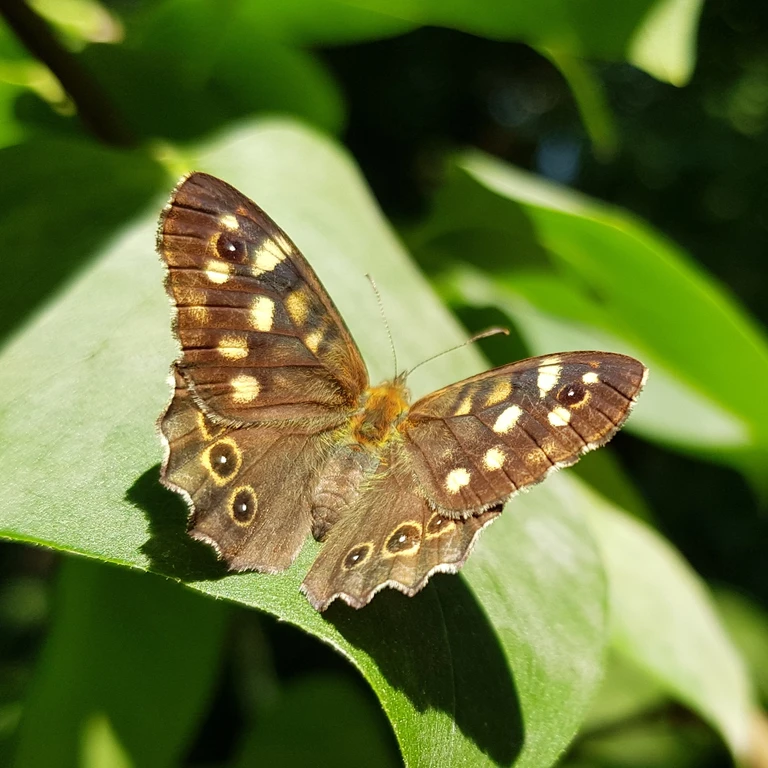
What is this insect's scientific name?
Pararge aegeria
